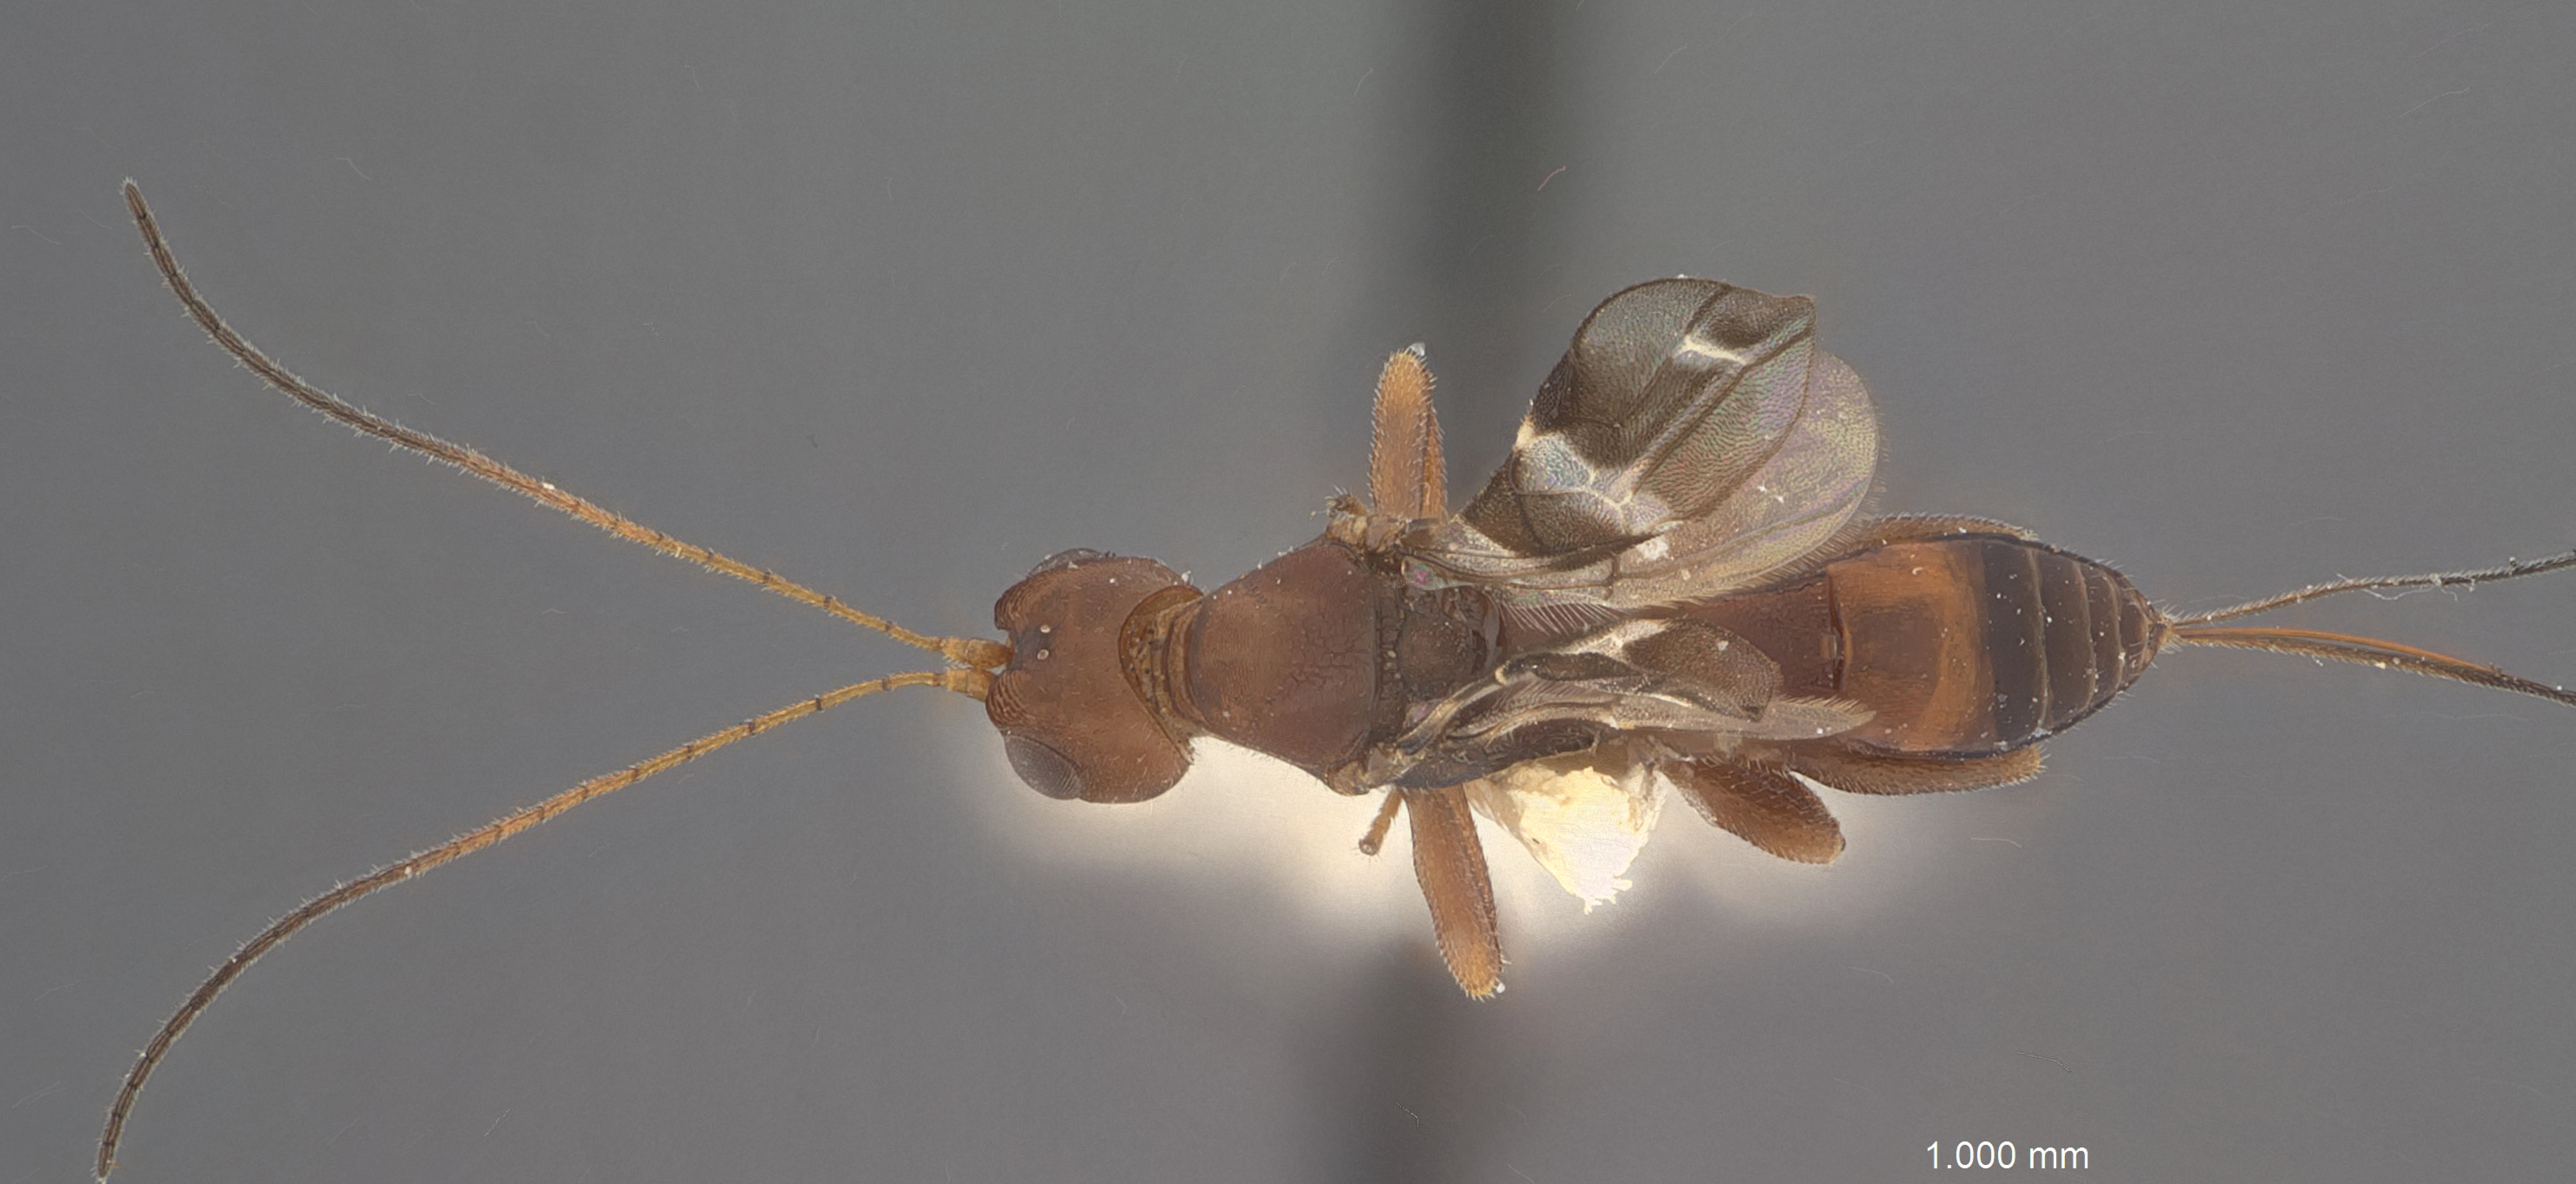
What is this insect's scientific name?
Dendrosoter scaber
